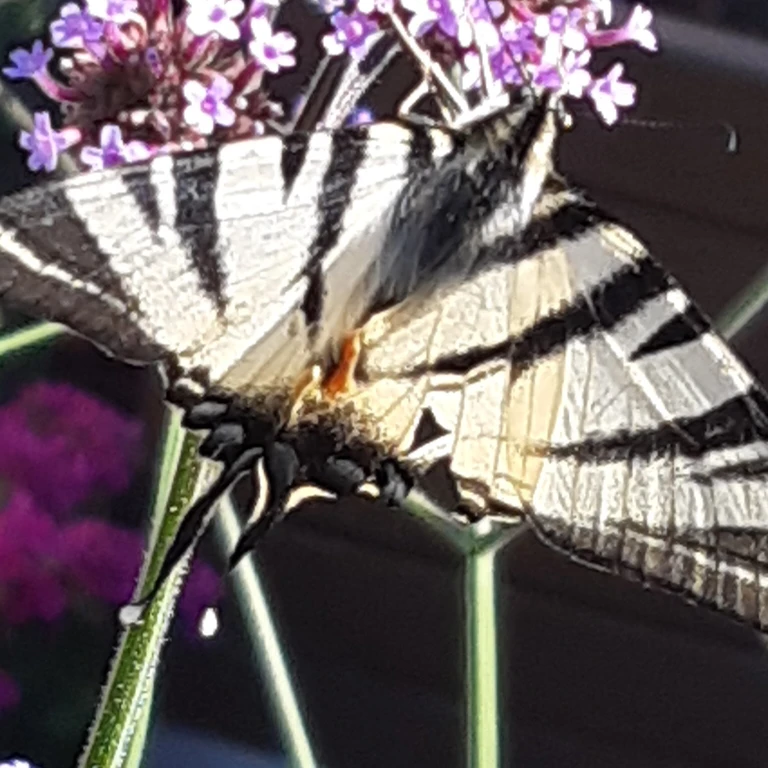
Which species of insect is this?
Iphiclides podalirius
